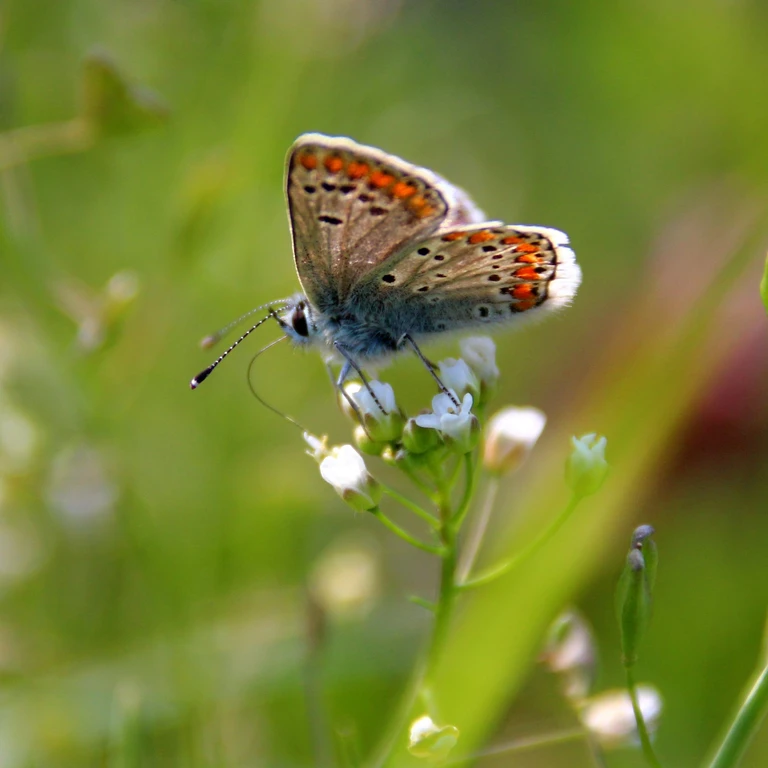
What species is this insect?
Aricia agestis/artaxerxes
